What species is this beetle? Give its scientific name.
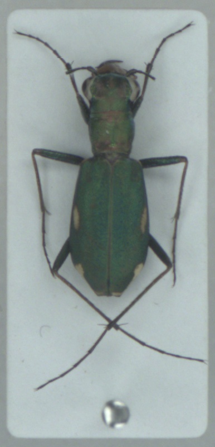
Cylindera germanica
